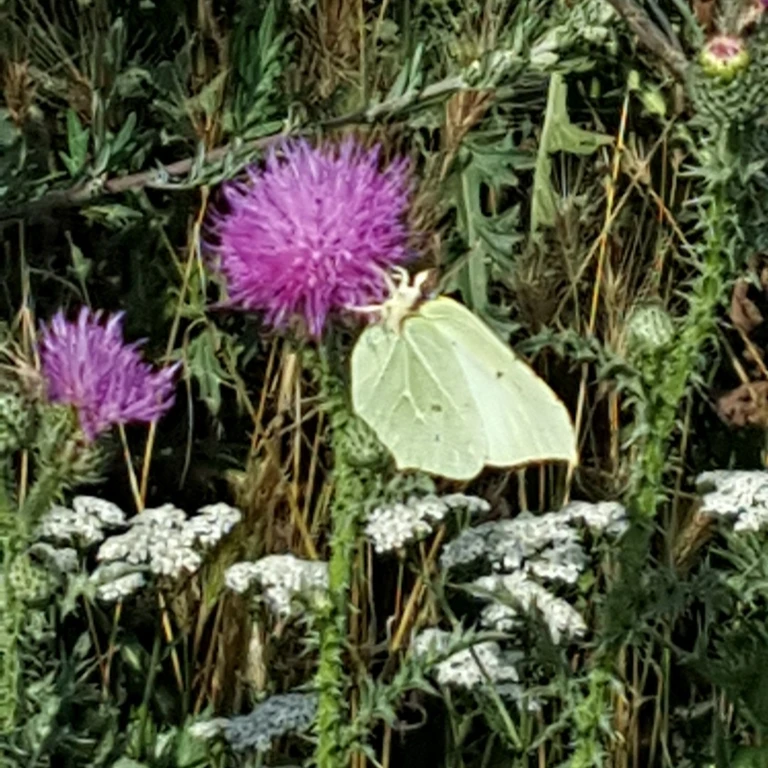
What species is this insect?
Gonepteryx rhamni
